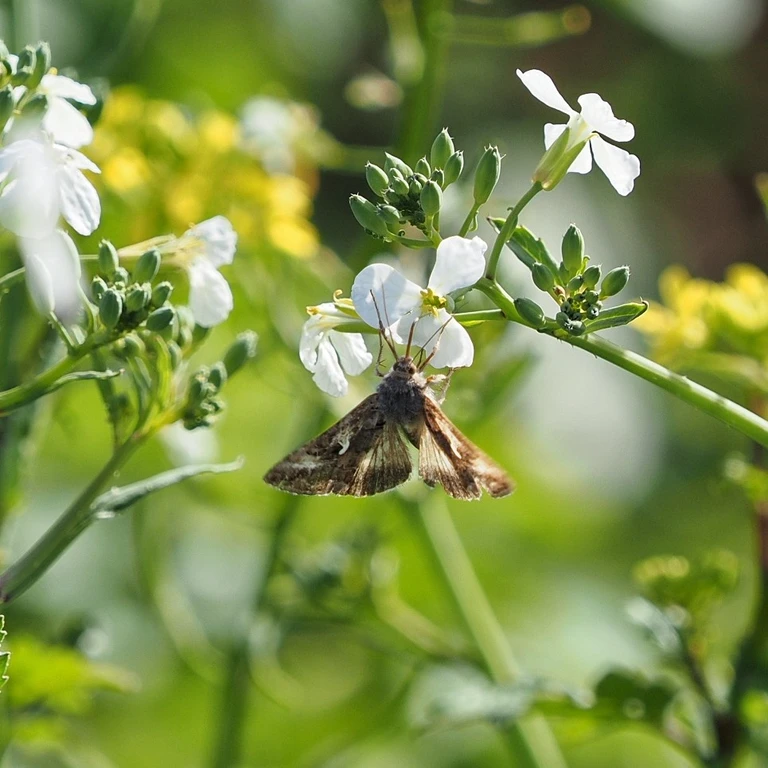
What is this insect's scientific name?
Autographa gamma
